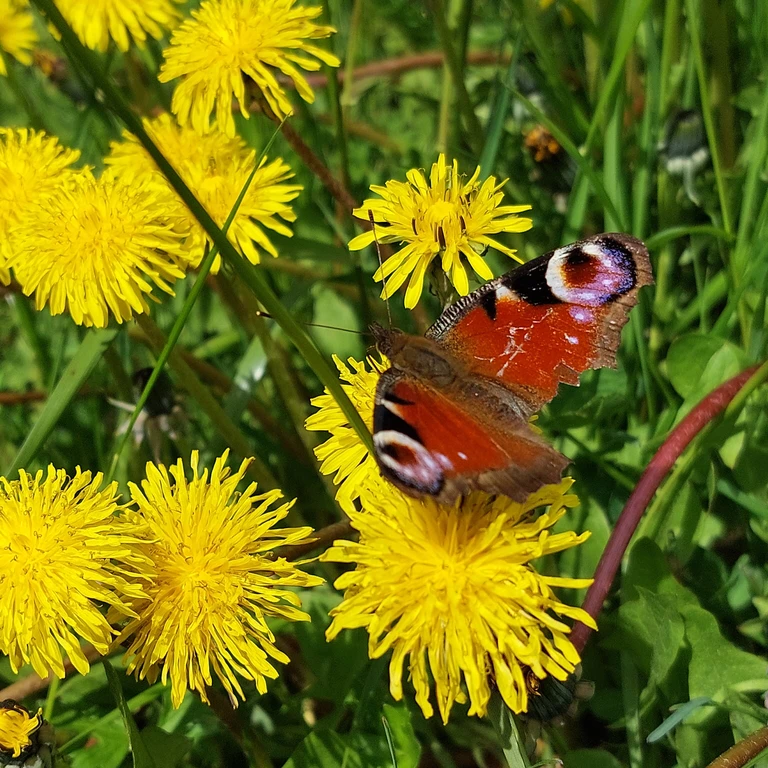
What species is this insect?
Aglais io
